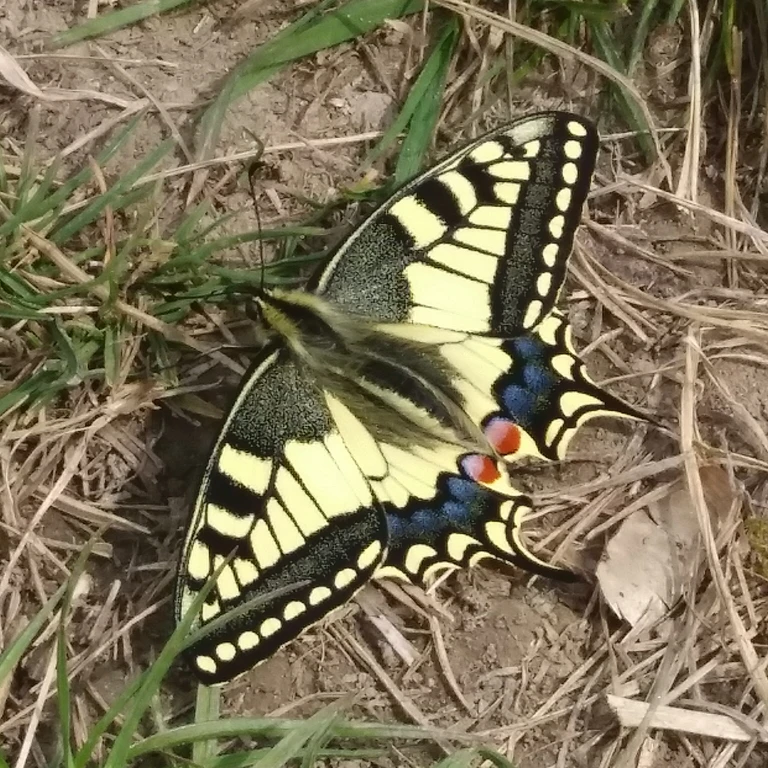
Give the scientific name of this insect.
Papilio machaon
